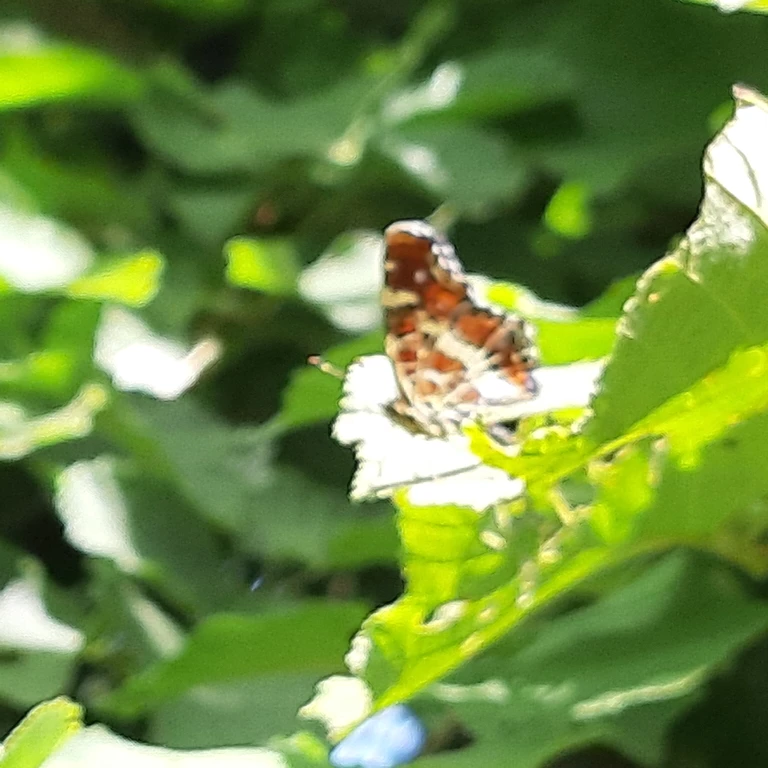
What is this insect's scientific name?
Araschnia levana
